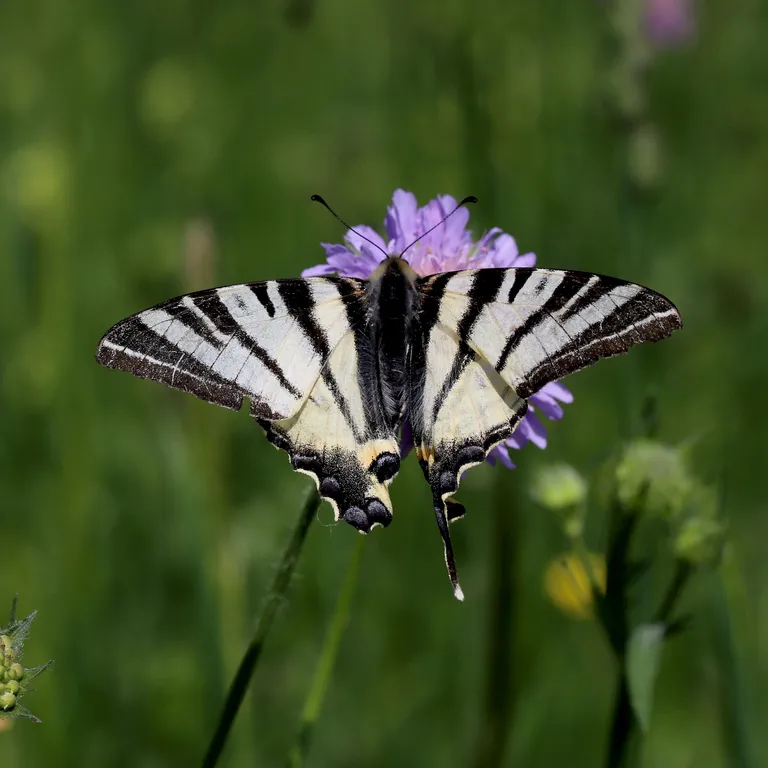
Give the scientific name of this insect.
Iphiclides podalirius
